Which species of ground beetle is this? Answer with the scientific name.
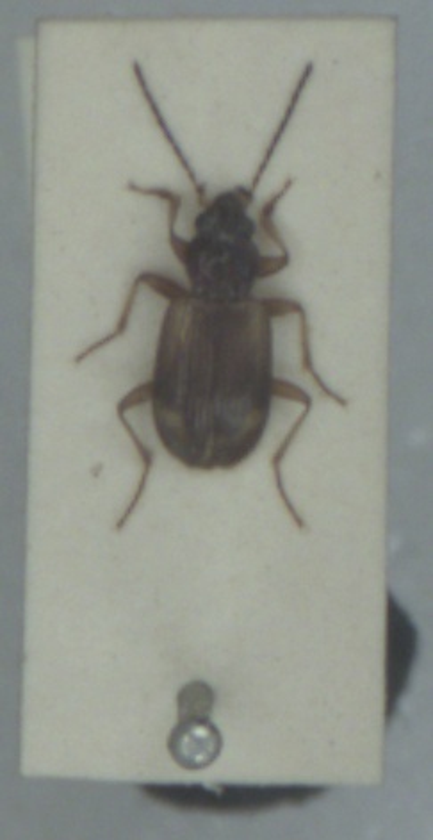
Bembidion bruxellense
